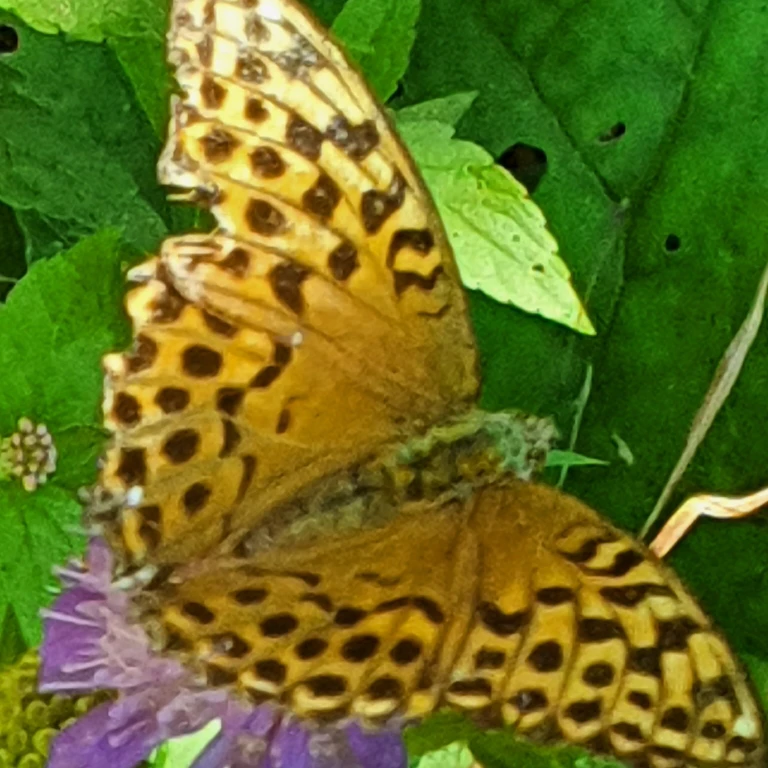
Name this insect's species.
Argynnis paphia
